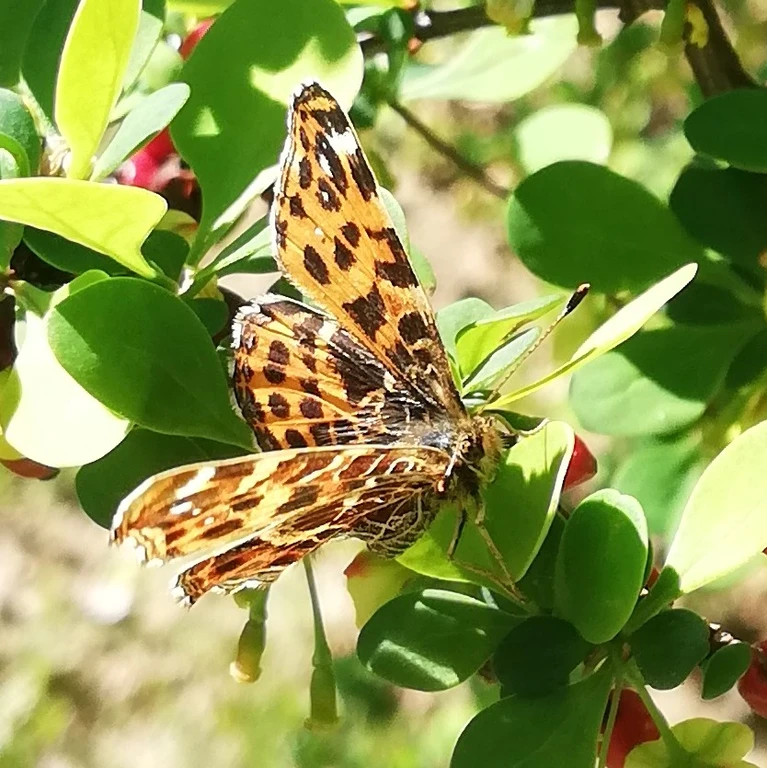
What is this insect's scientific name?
Araschnia levana
